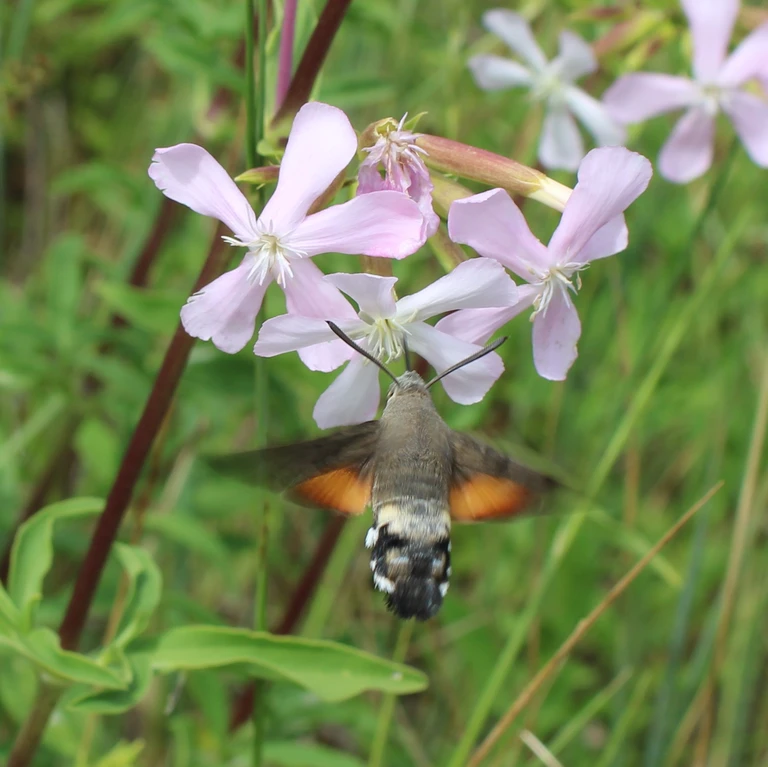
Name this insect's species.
Macroglossum stellatarum
